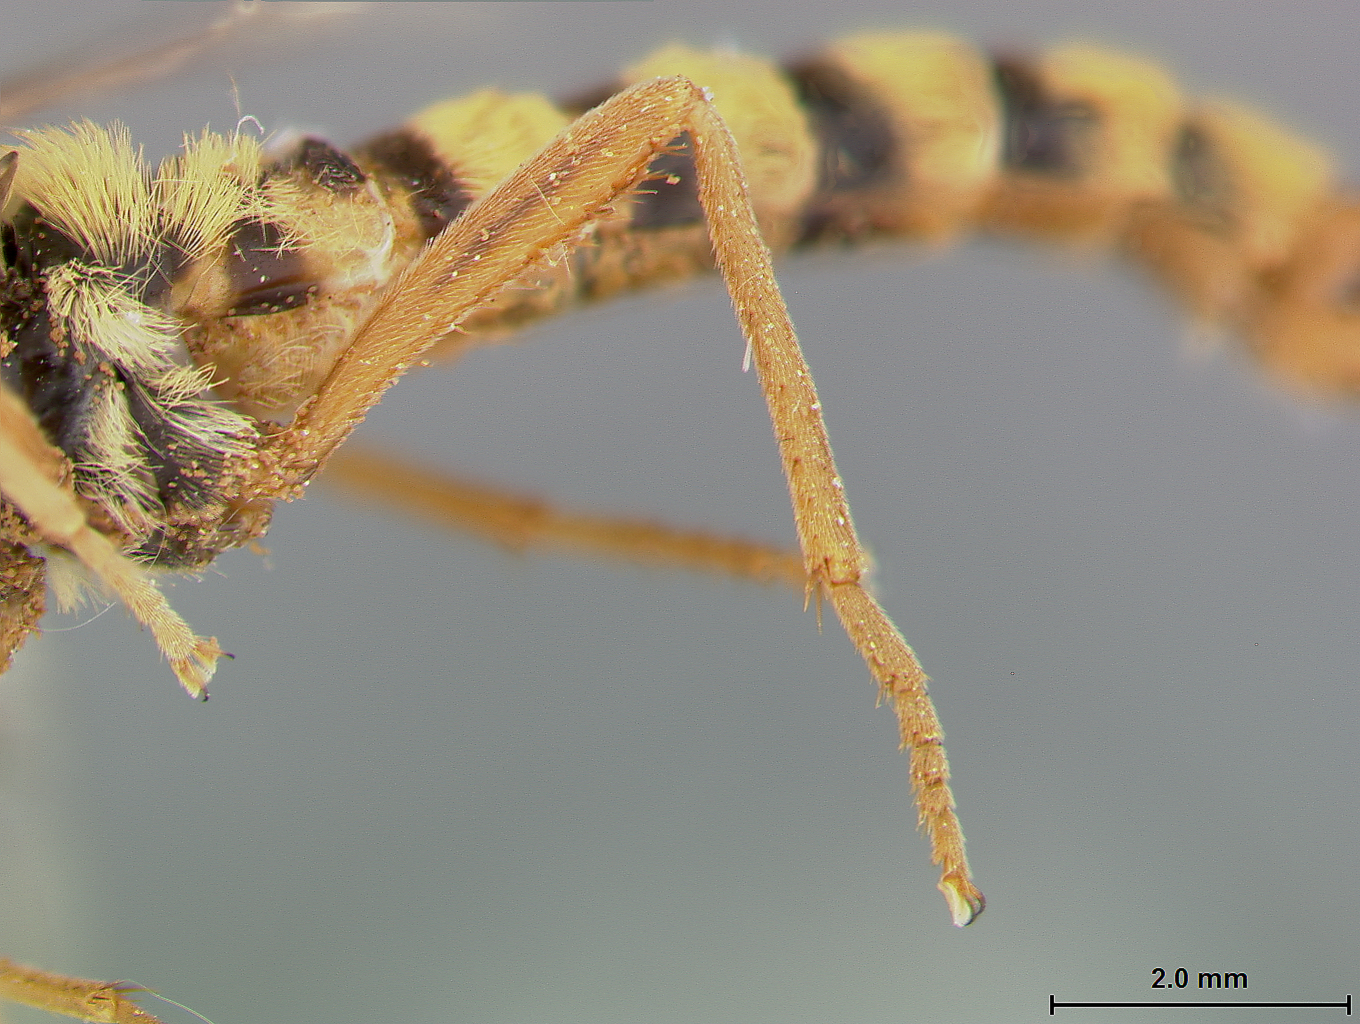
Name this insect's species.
Leptomydas concinnus
